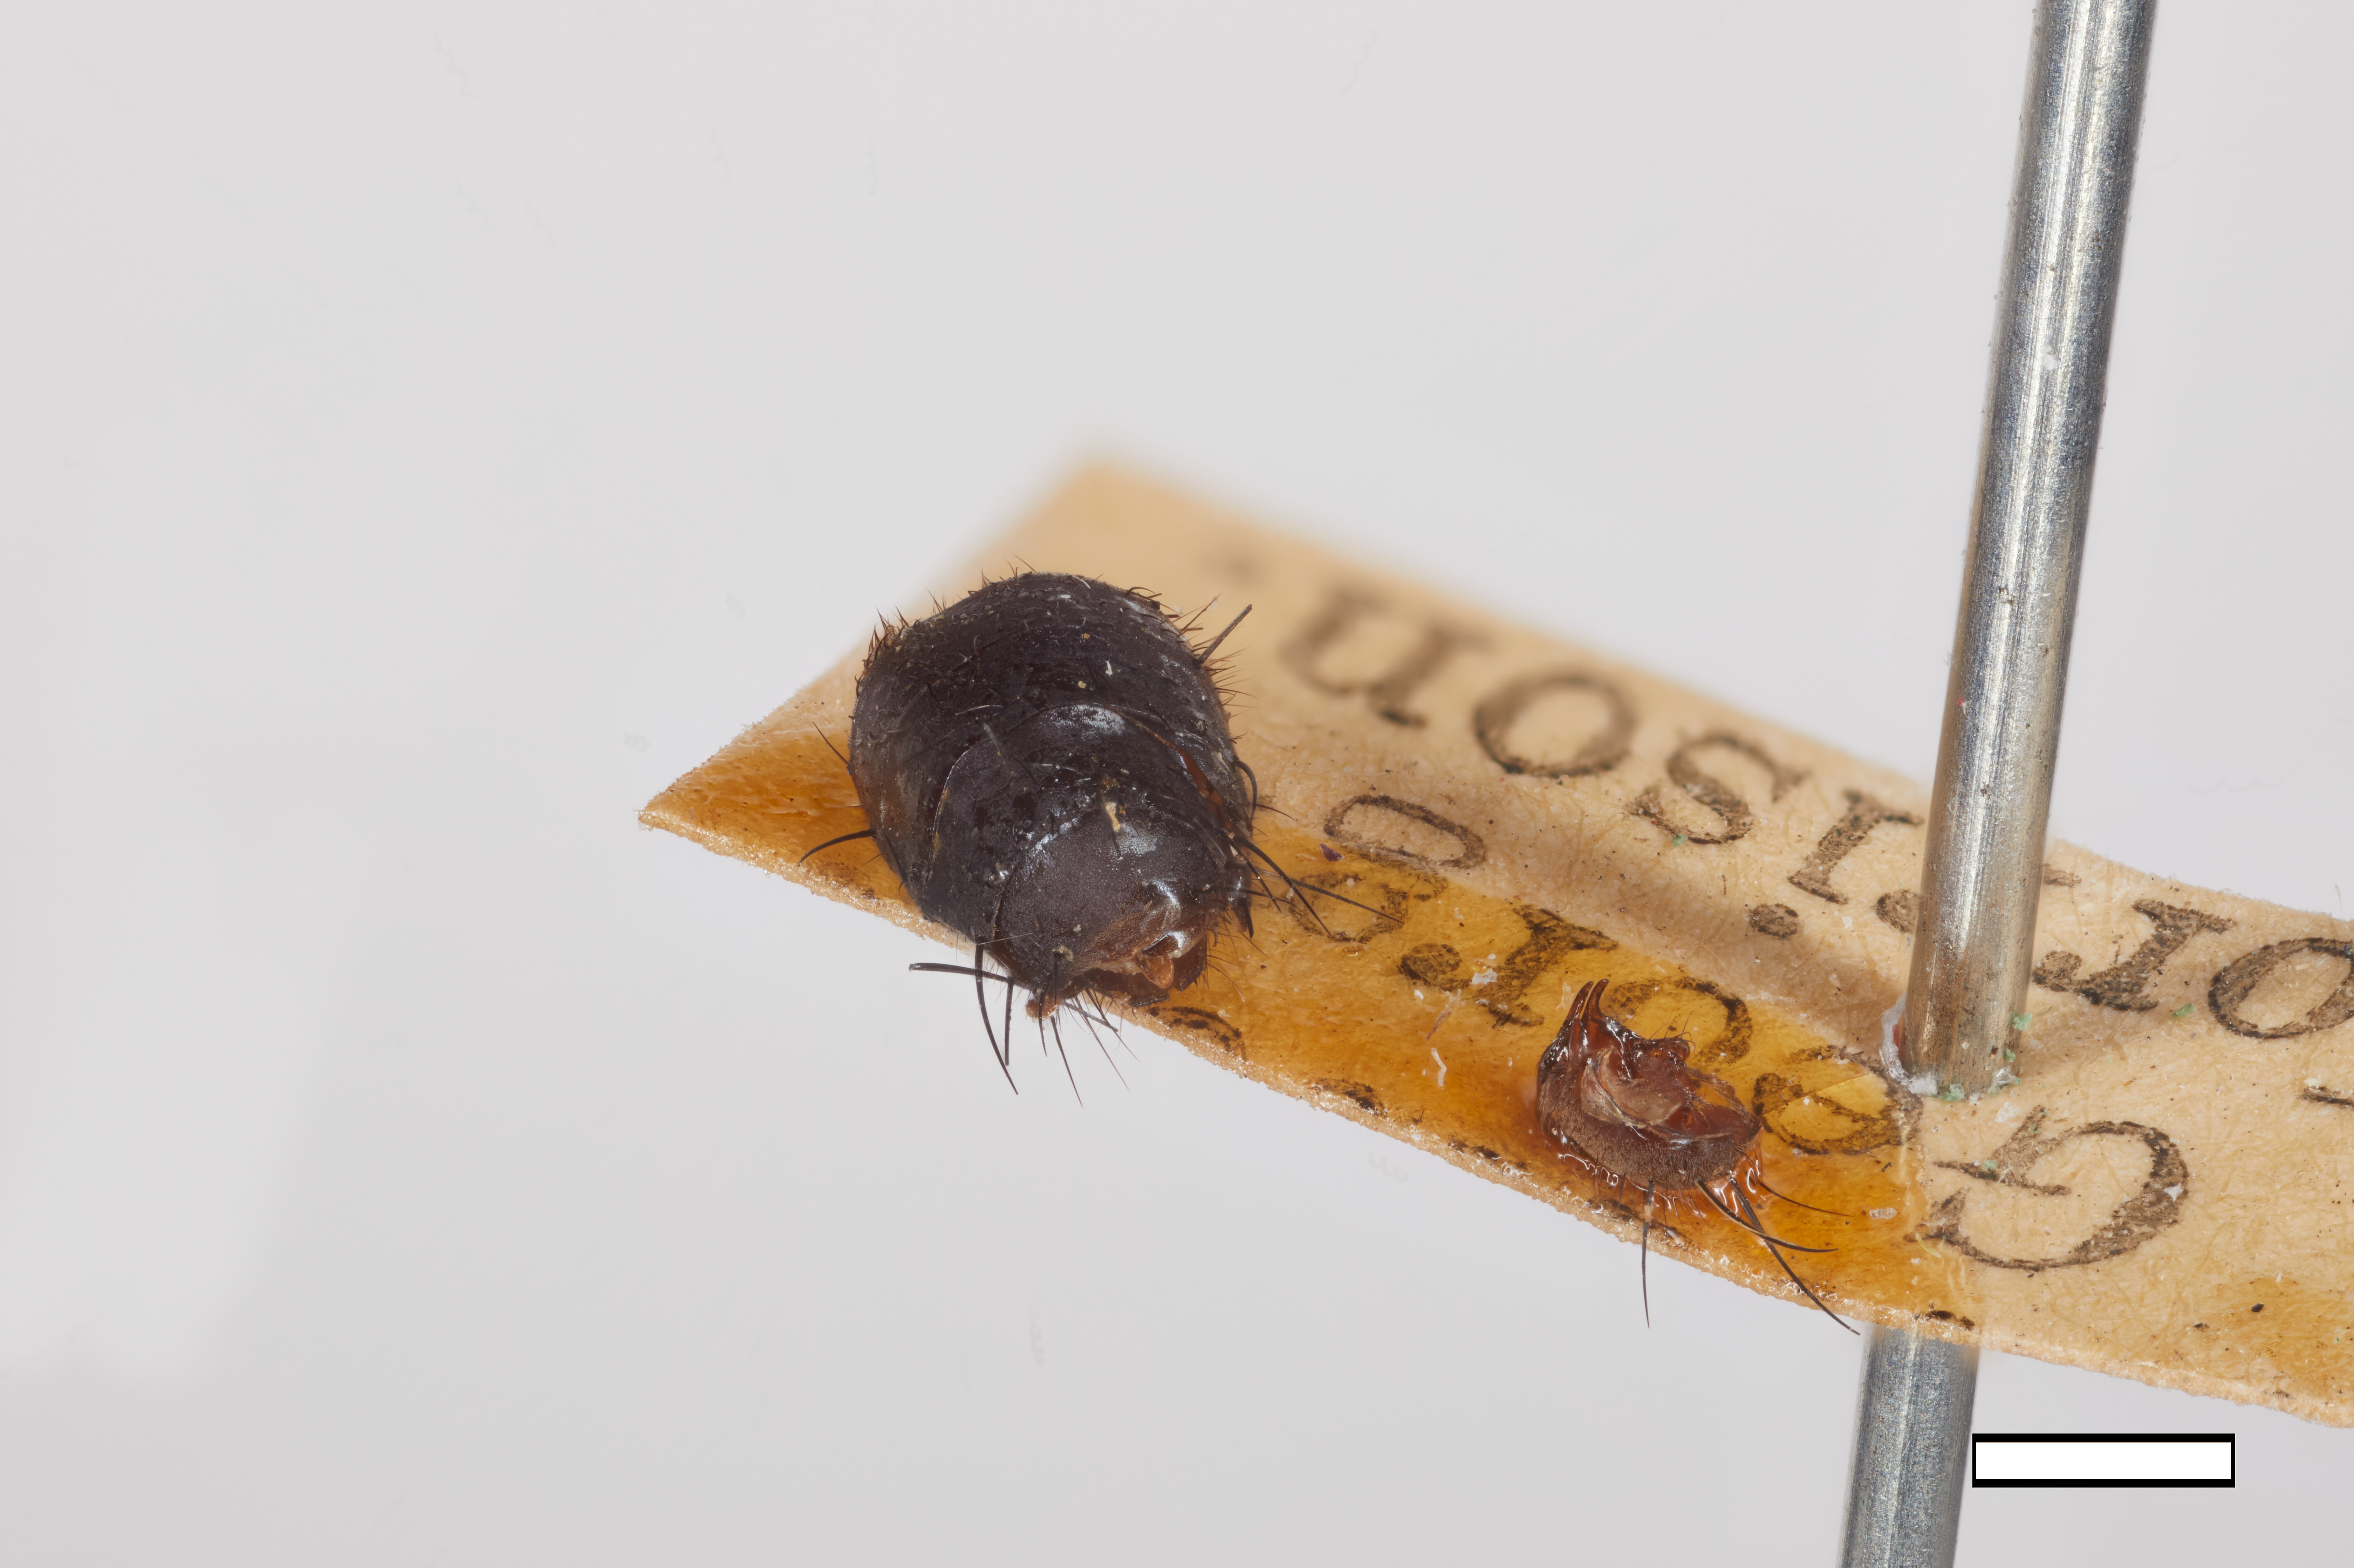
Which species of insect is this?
Xenoppia hypopygialis (also Microcerella hypopygialis)
